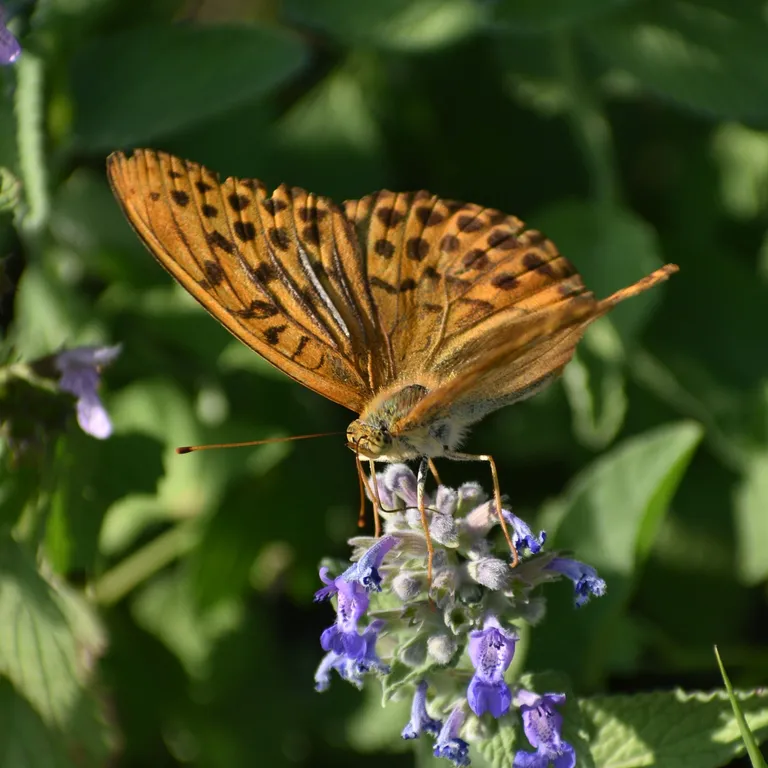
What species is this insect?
Argynnis paphia
